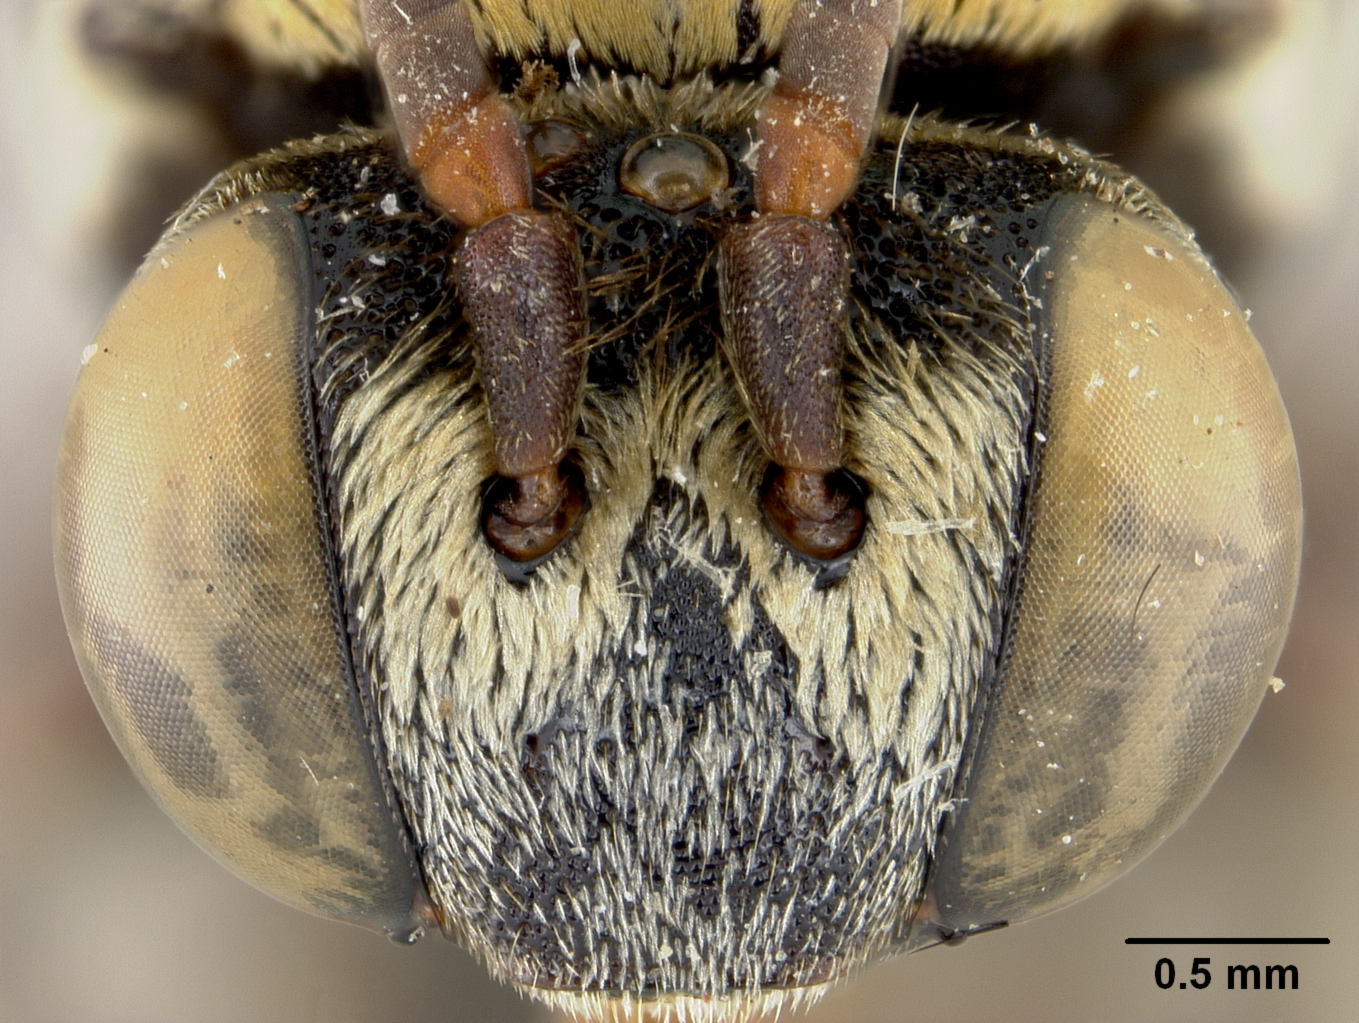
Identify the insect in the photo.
Epeolus rugulosus
